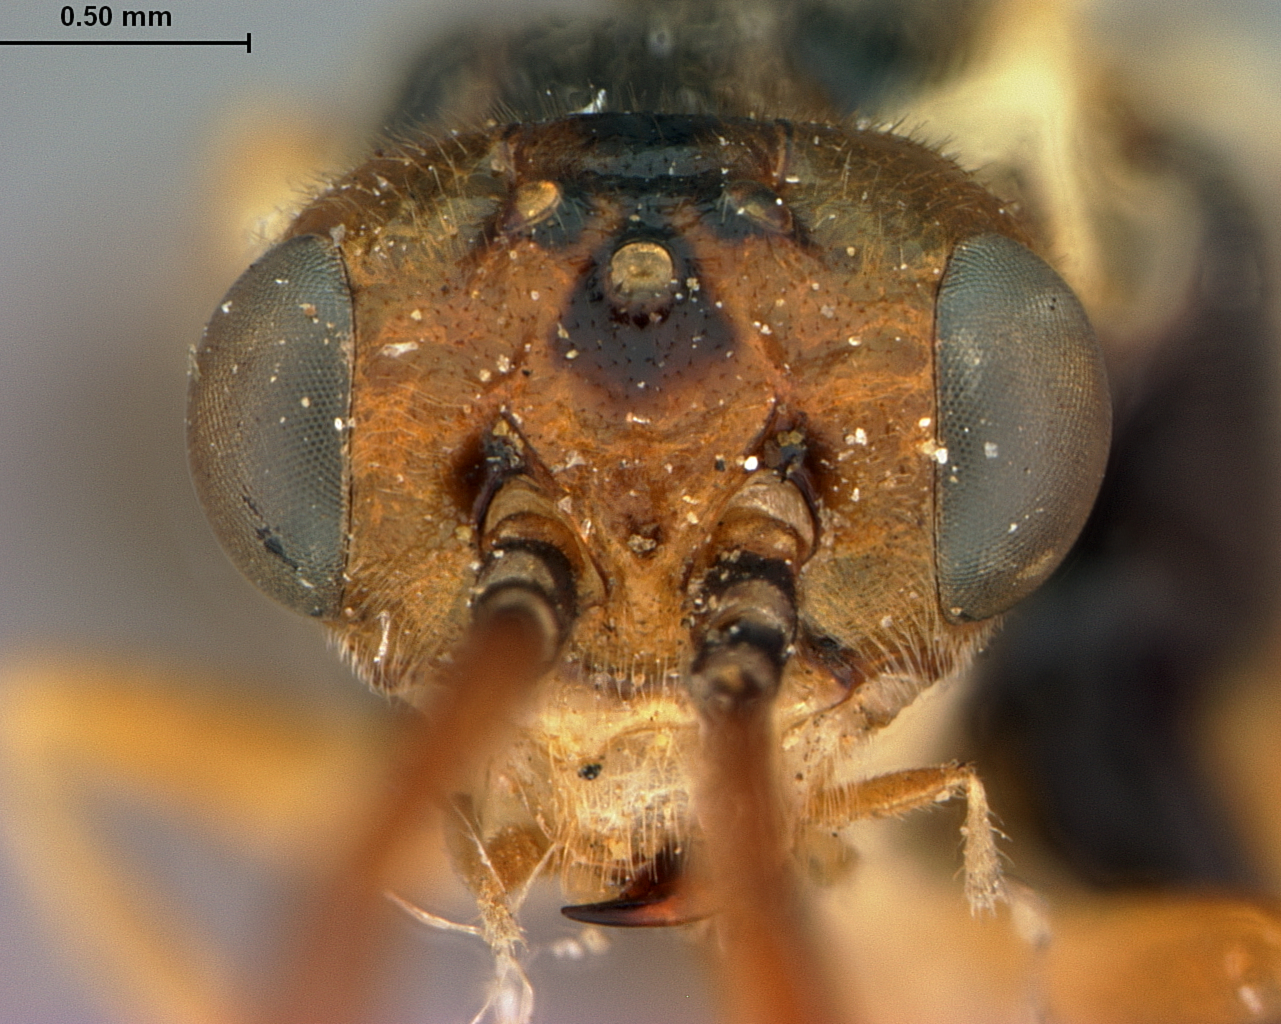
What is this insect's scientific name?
Pteronus cockerelli
